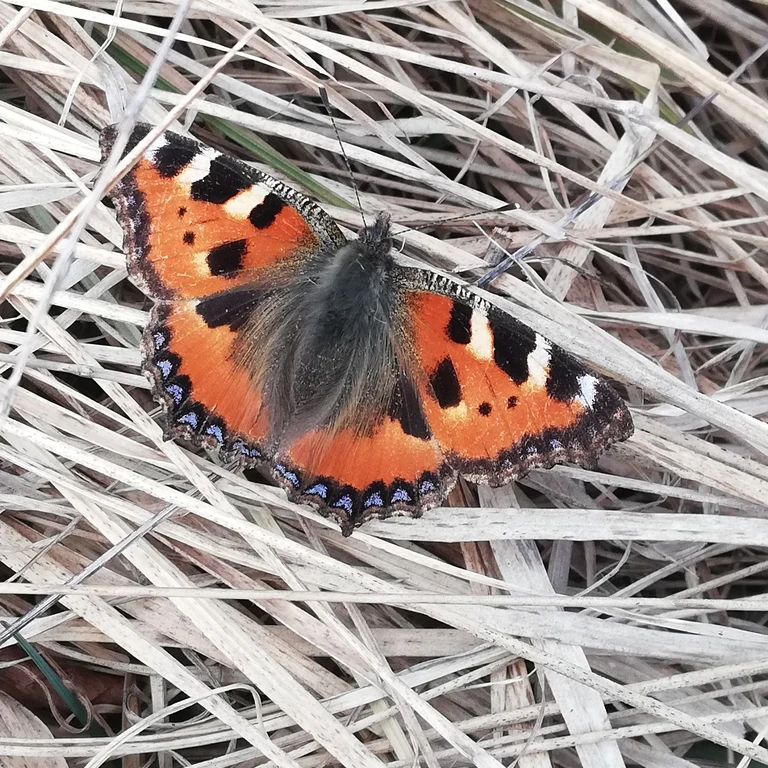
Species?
Aglais urticae
